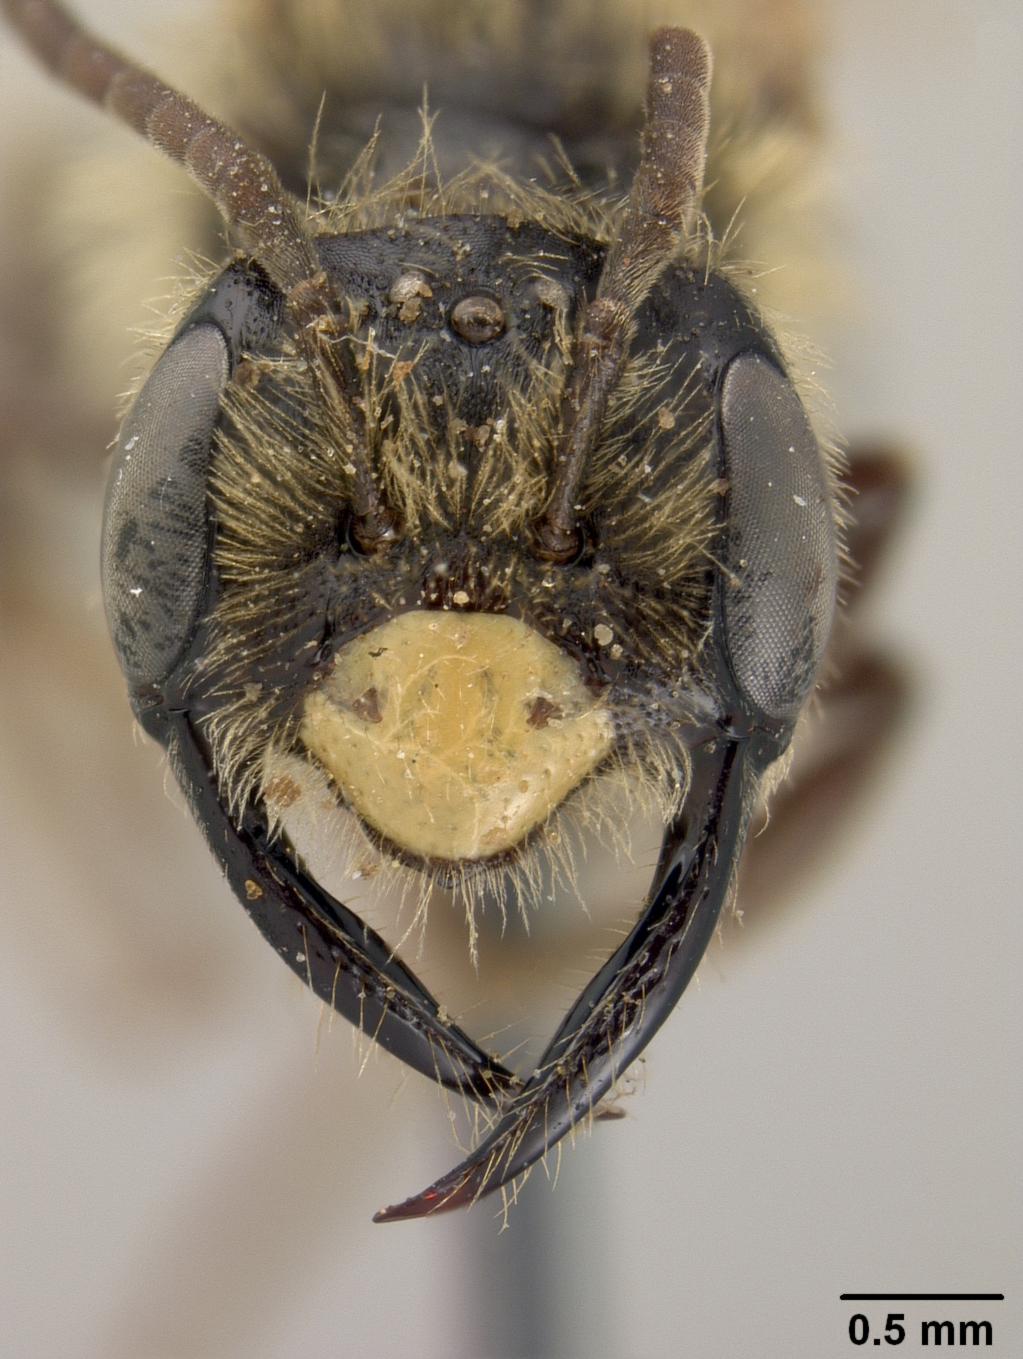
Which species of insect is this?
Andrena cerebrata
